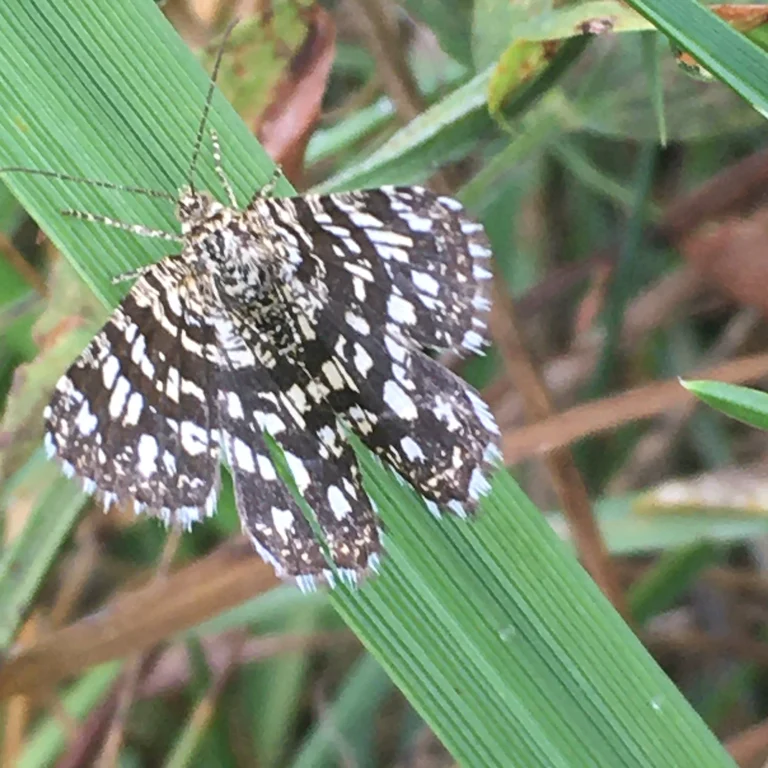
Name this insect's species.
Chiasmia clathrata
